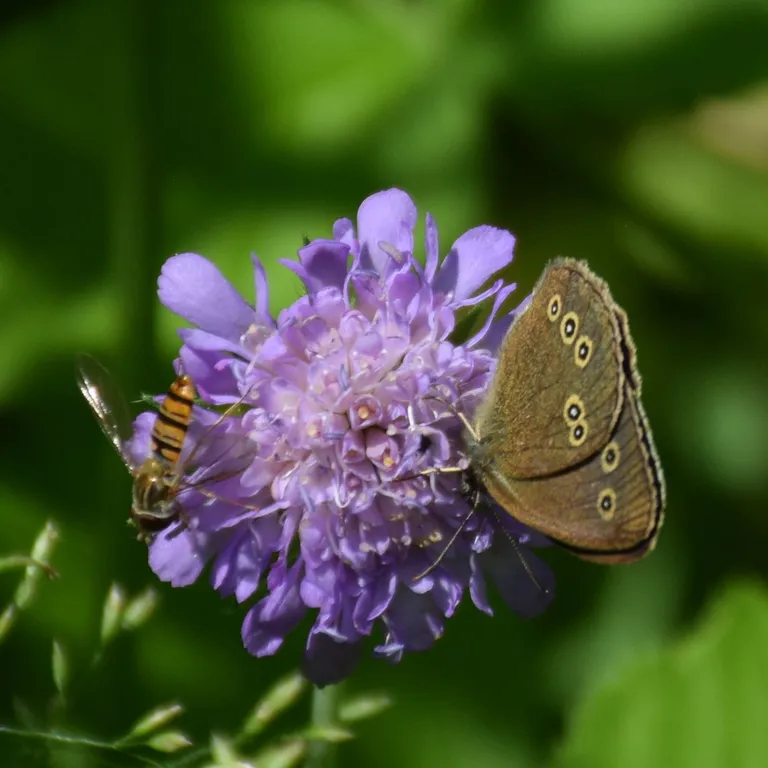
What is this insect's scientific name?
Aphantopus hyperantus
